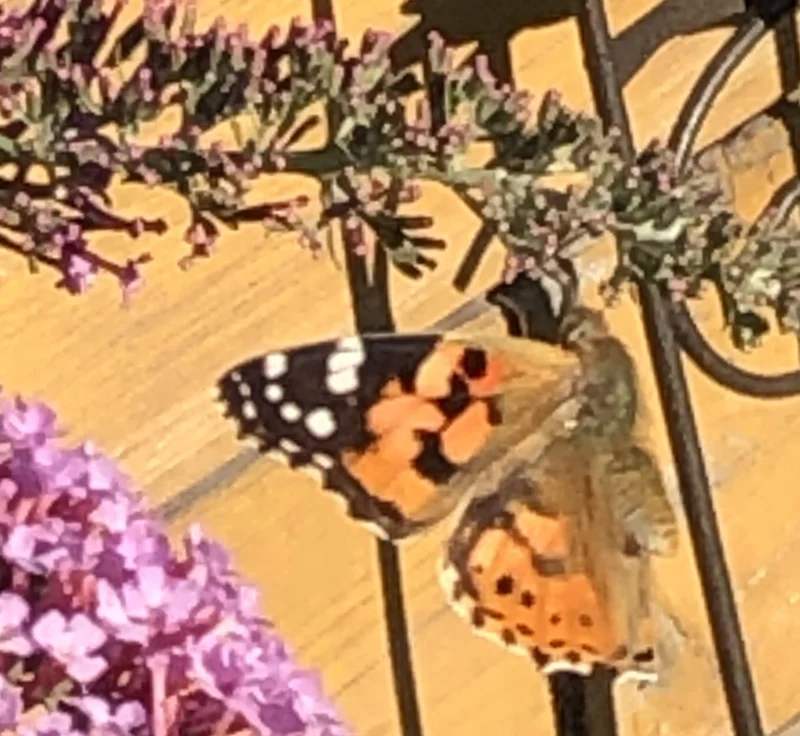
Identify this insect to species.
Vanessa cardui
